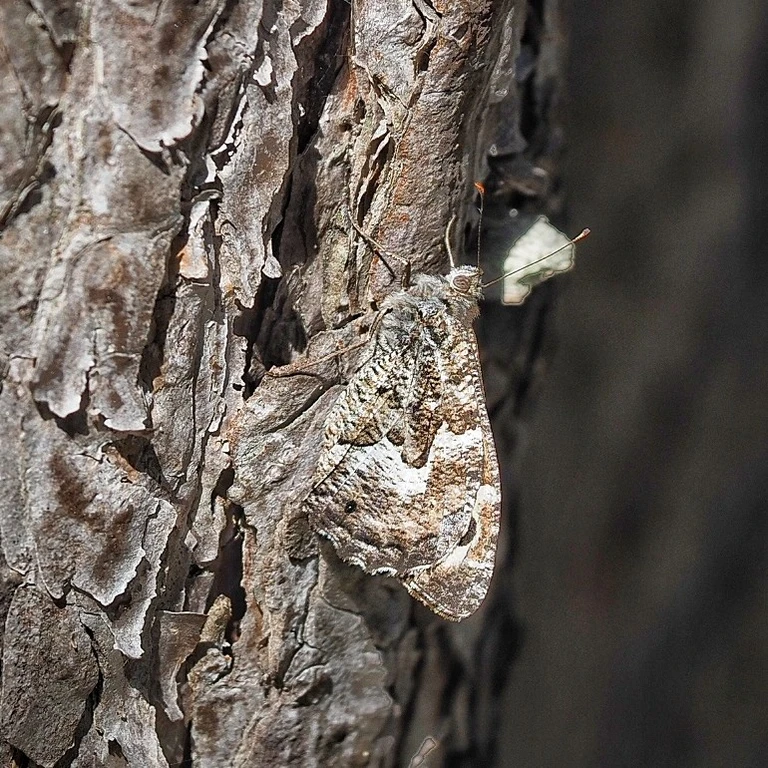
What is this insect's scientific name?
Hipparchia semele
